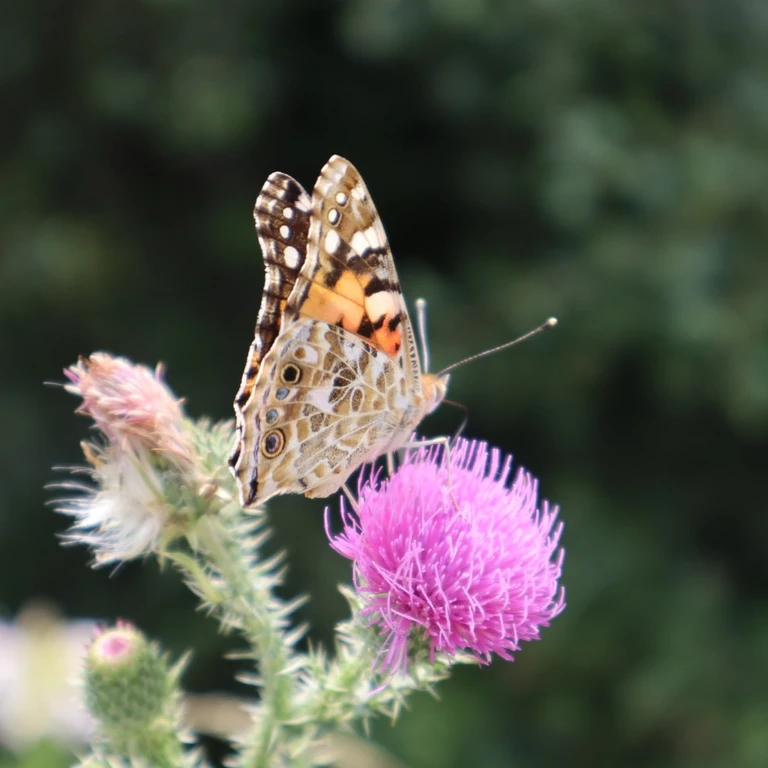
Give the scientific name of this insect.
Vanessa cardui
